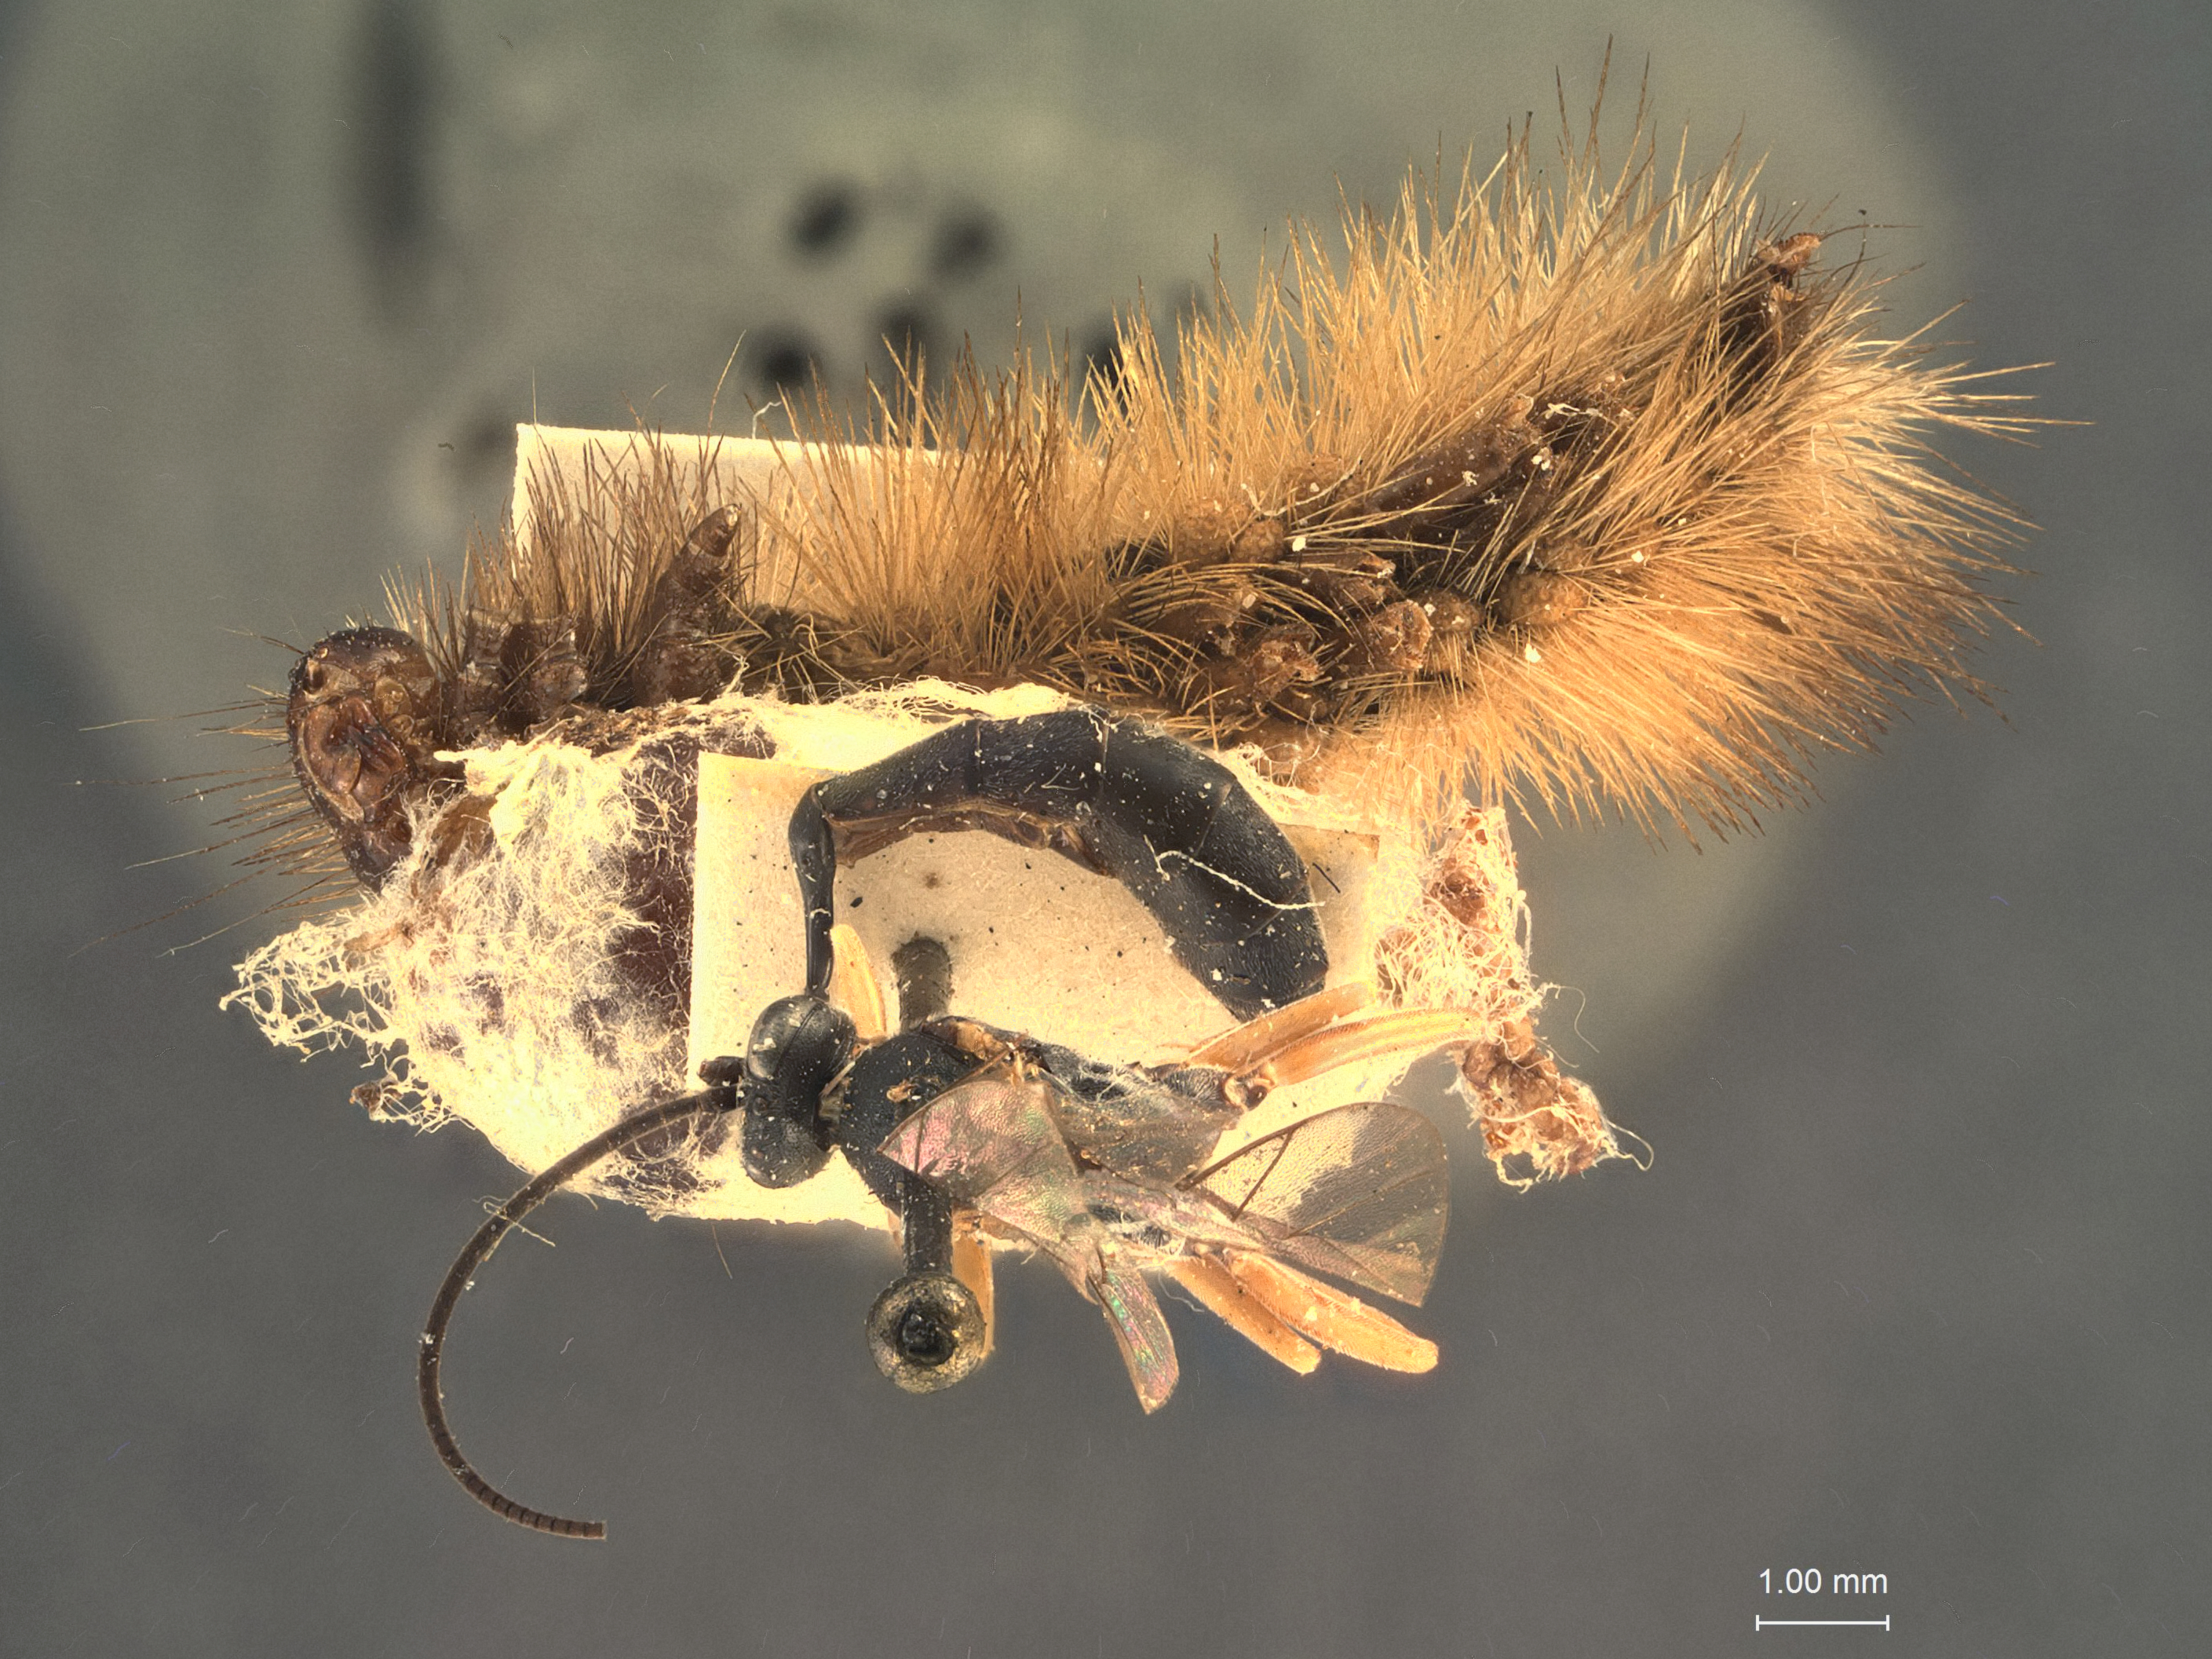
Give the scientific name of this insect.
Anephares rufipes
